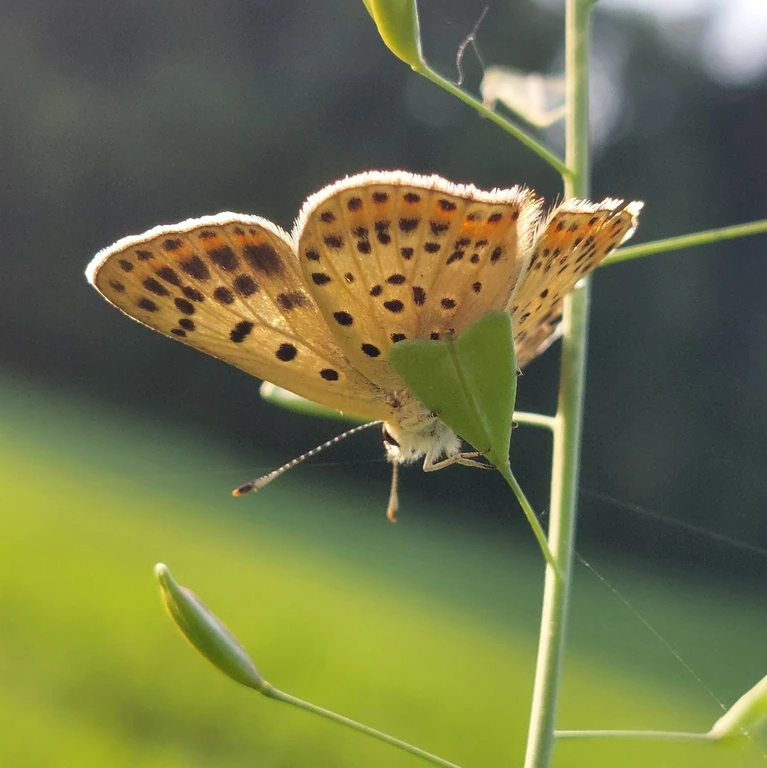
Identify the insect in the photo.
Lycaena tityrus (also Loweia tityrus)
